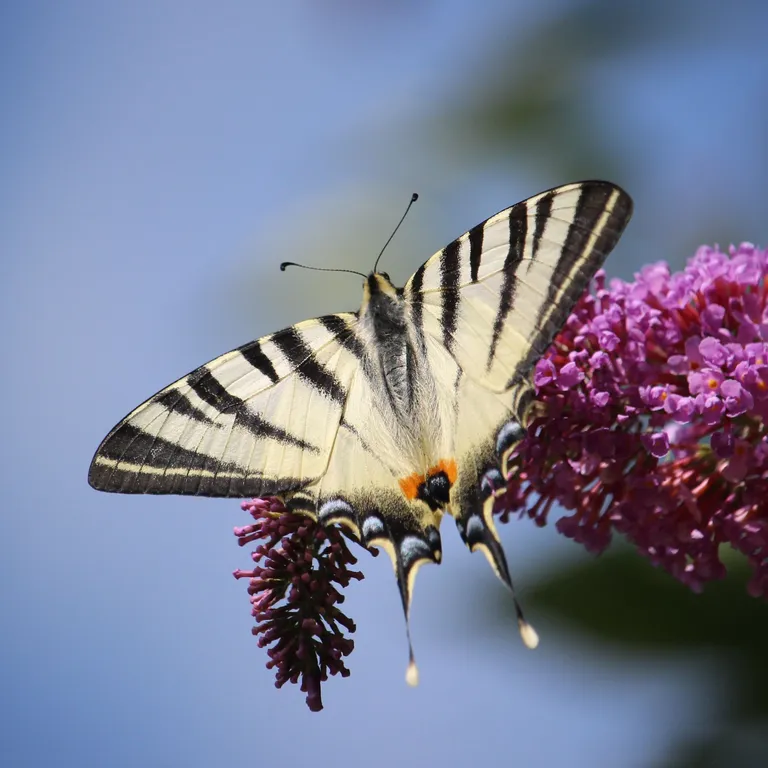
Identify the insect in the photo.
Iphiclides podalirius
